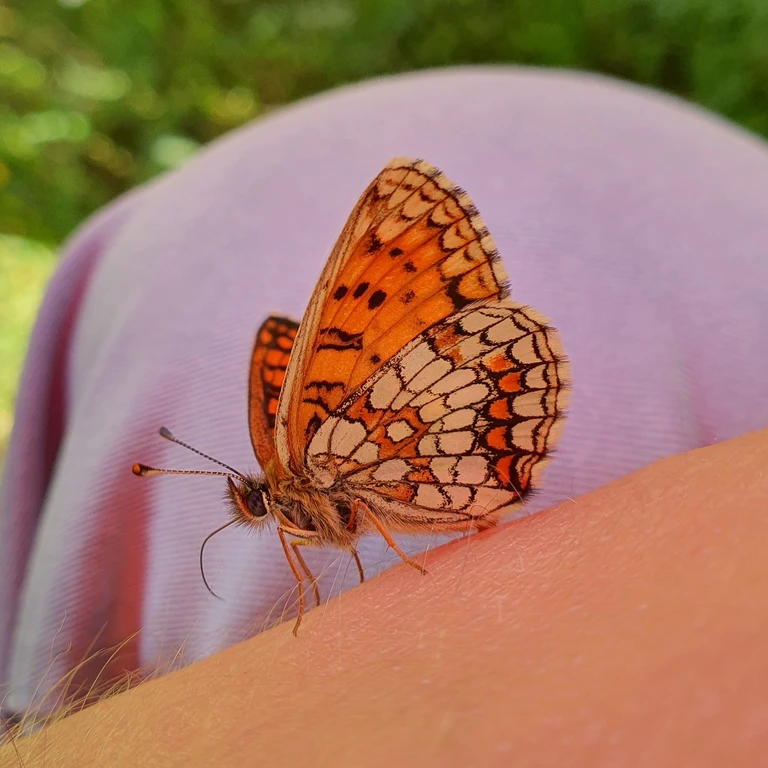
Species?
Melitaea athalia
